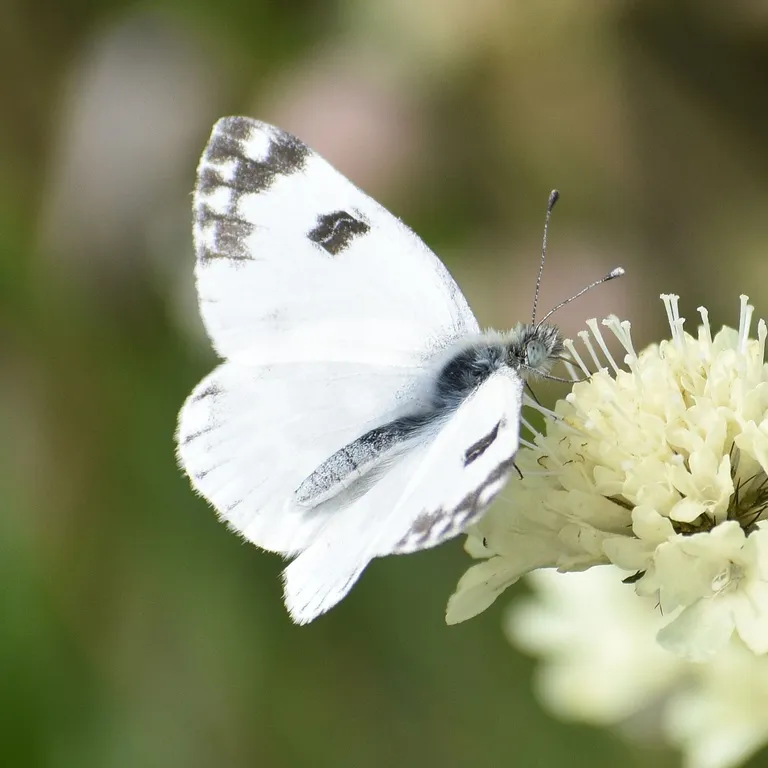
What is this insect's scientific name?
Pontia edusa
